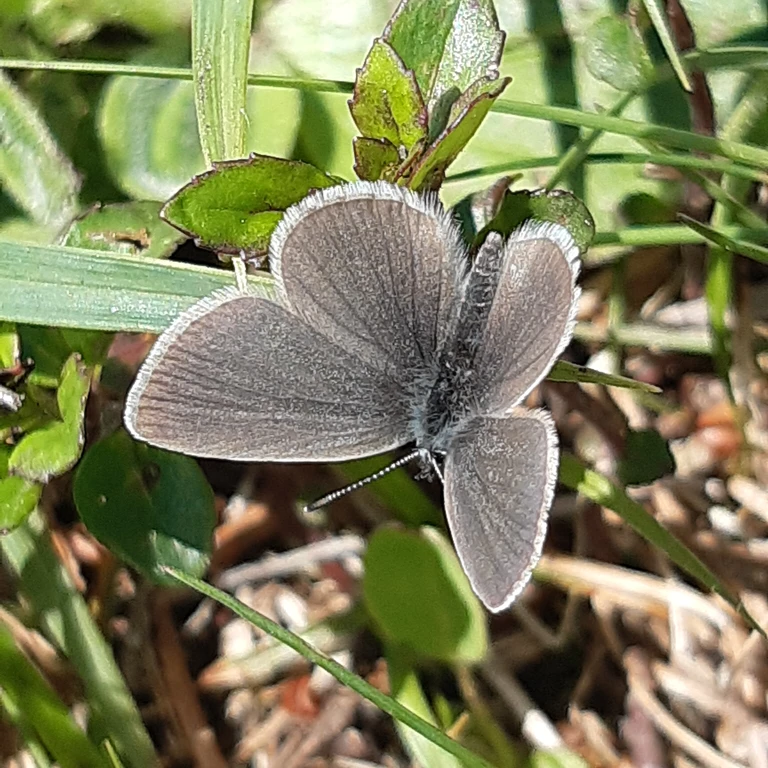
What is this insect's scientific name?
Cupido minimus
